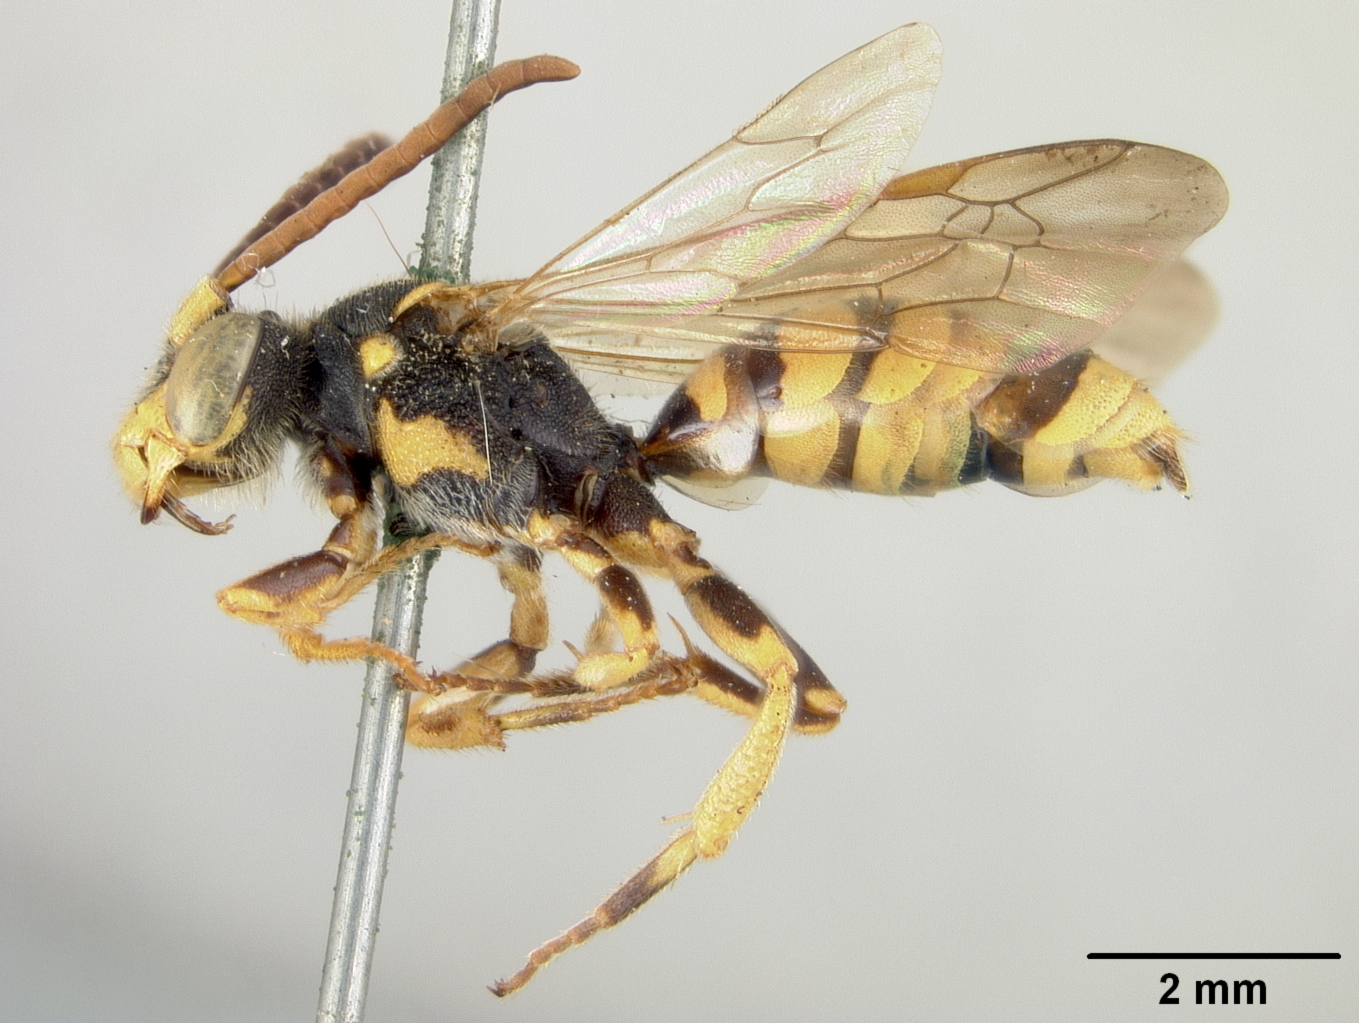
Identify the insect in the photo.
Nomada sanctaecrucis
